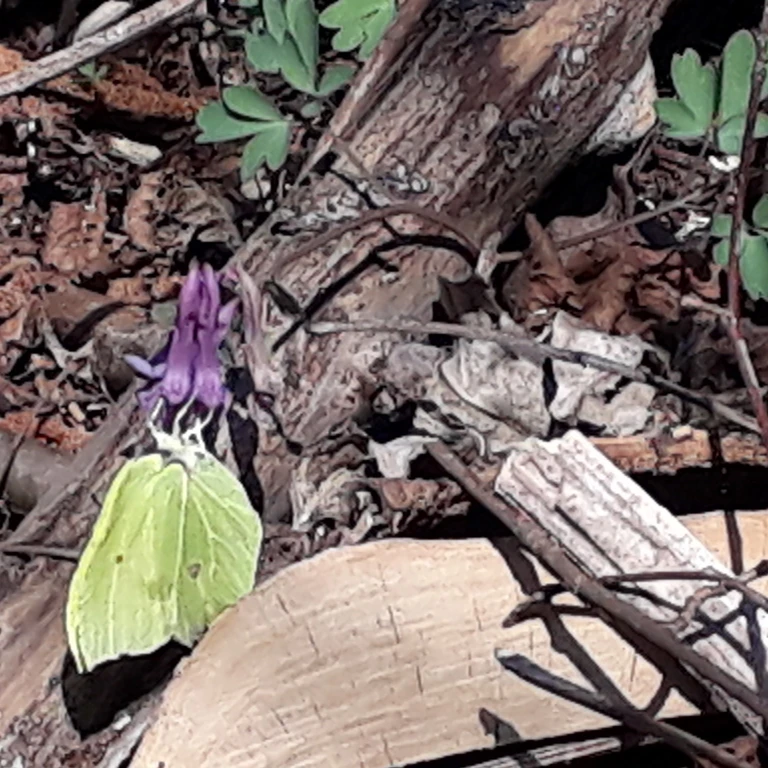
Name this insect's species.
Gonepteryx rhamni
